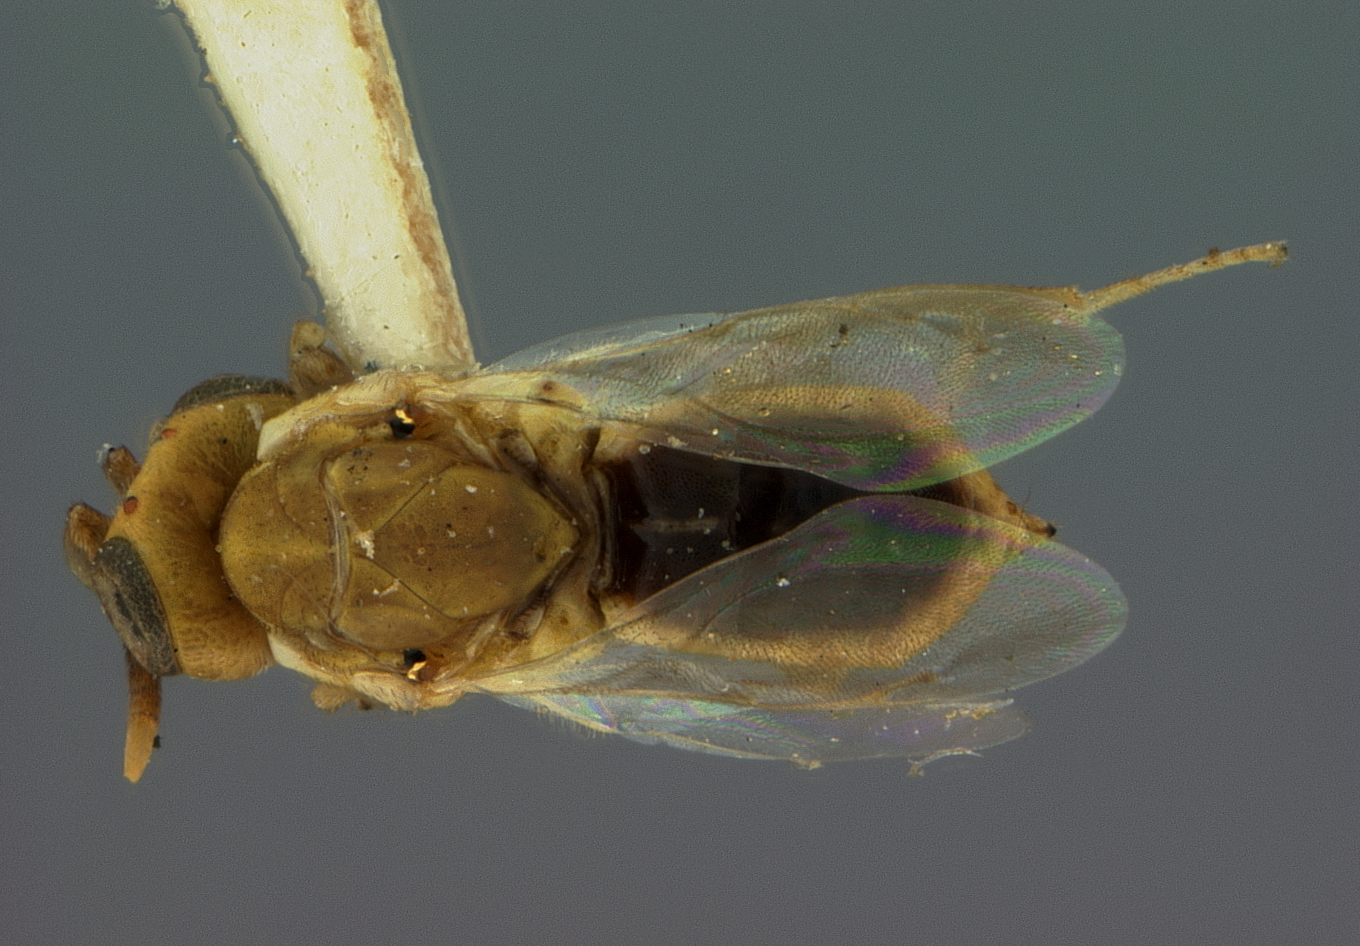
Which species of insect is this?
Tanaostigmodes howardii
